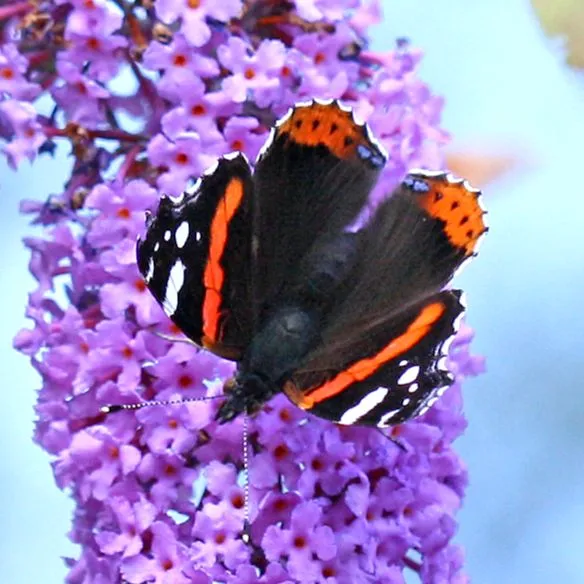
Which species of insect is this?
Vanessa atalanta
